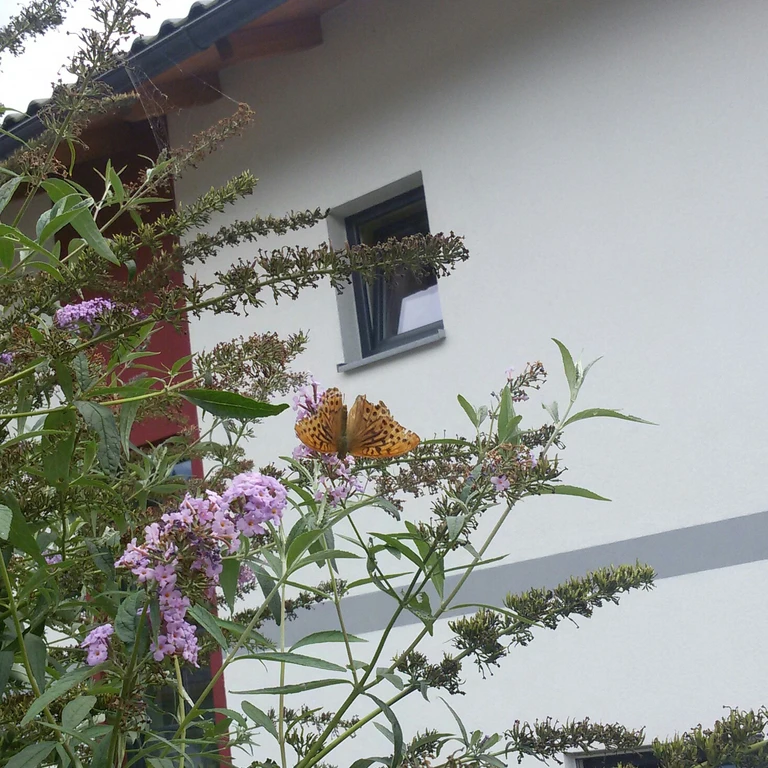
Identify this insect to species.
Argynnis paphia
